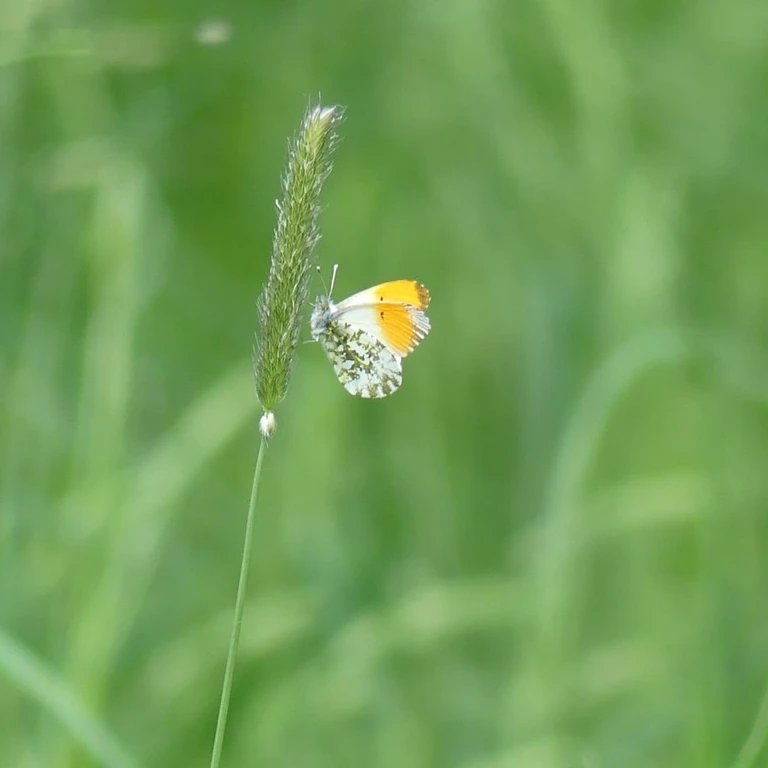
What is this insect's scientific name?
Anthocharis cardamines
